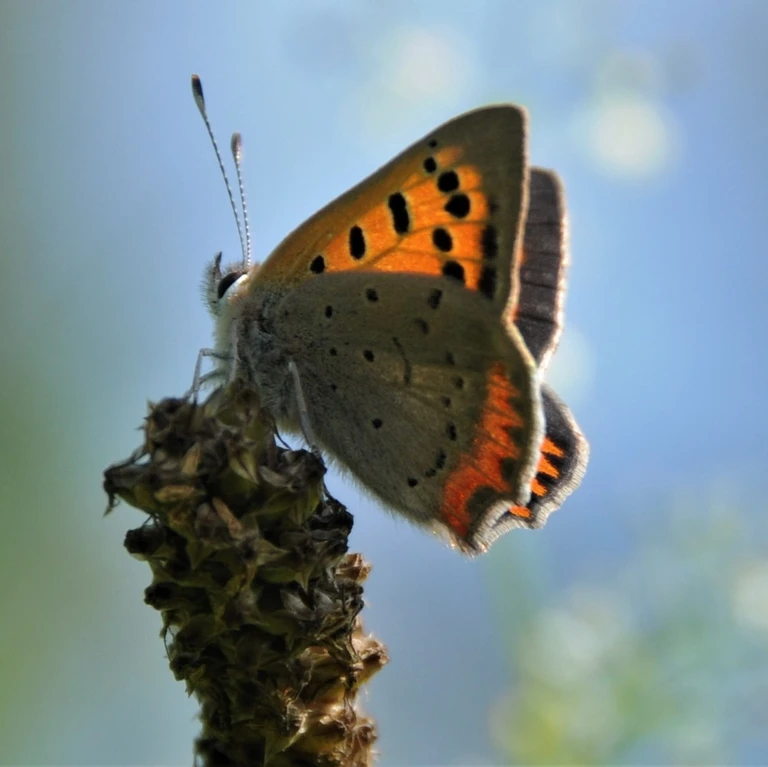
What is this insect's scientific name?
Lycaena phlaeas
